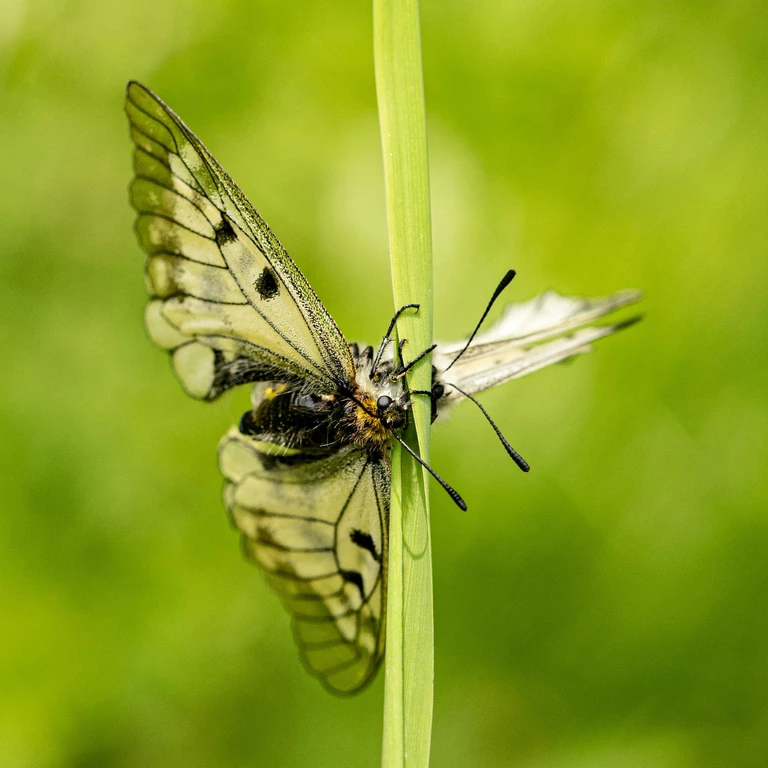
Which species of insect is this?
Parnassius mnemosyne
